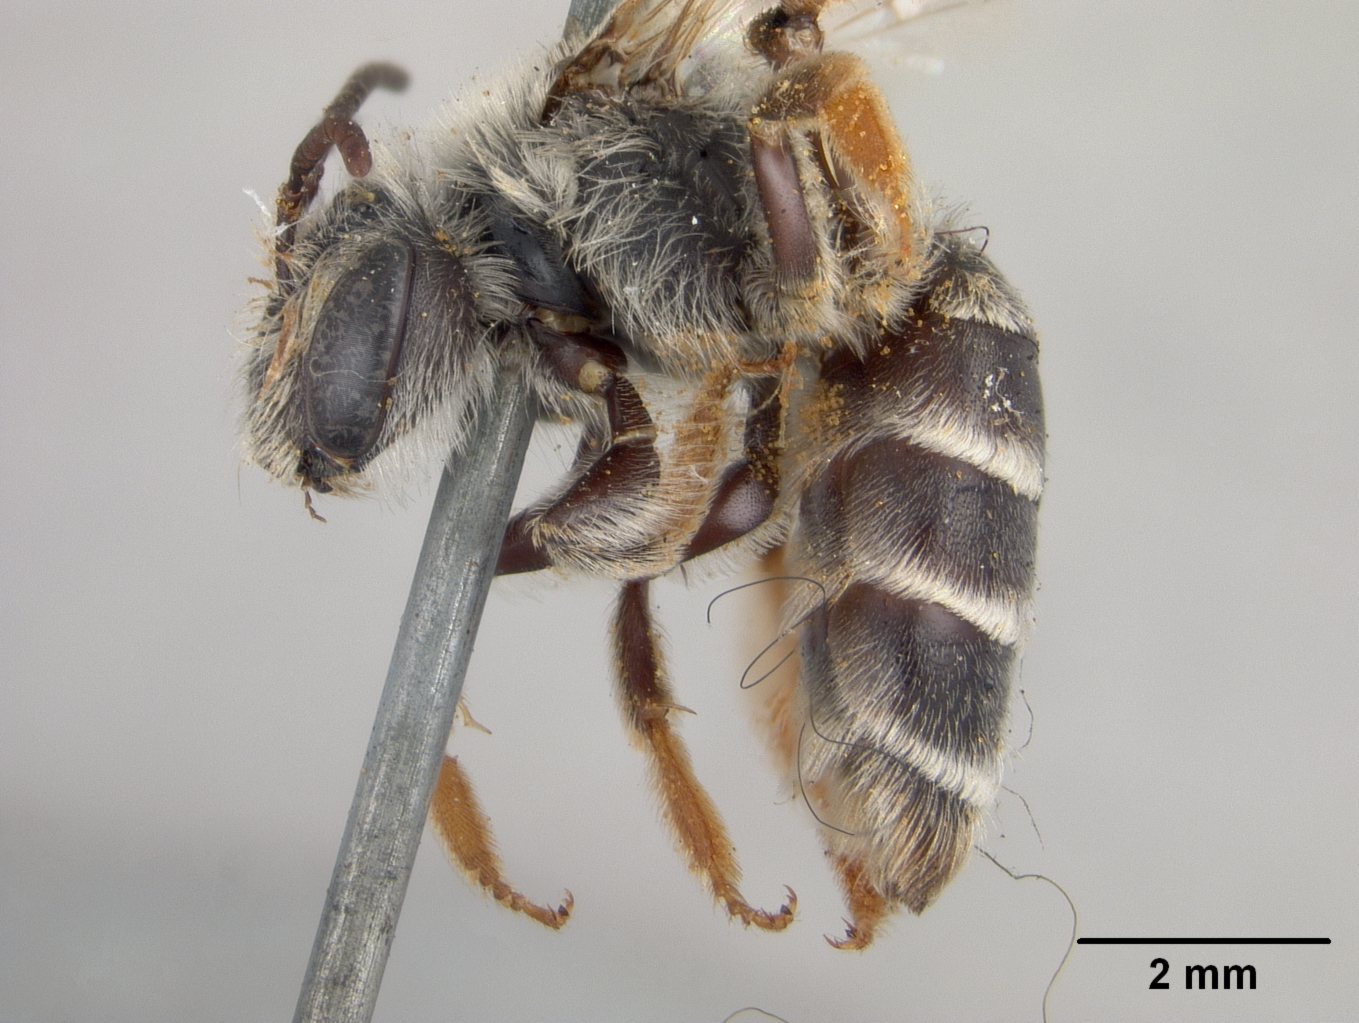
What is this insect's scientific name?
Andrena prunifloris
